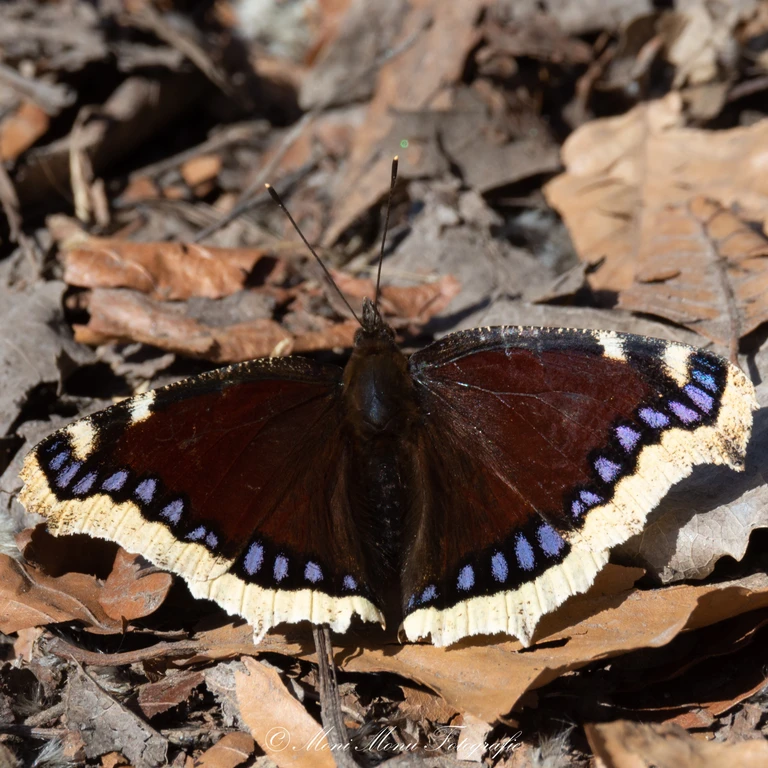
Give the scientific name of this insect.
Nymphalis antiopa
